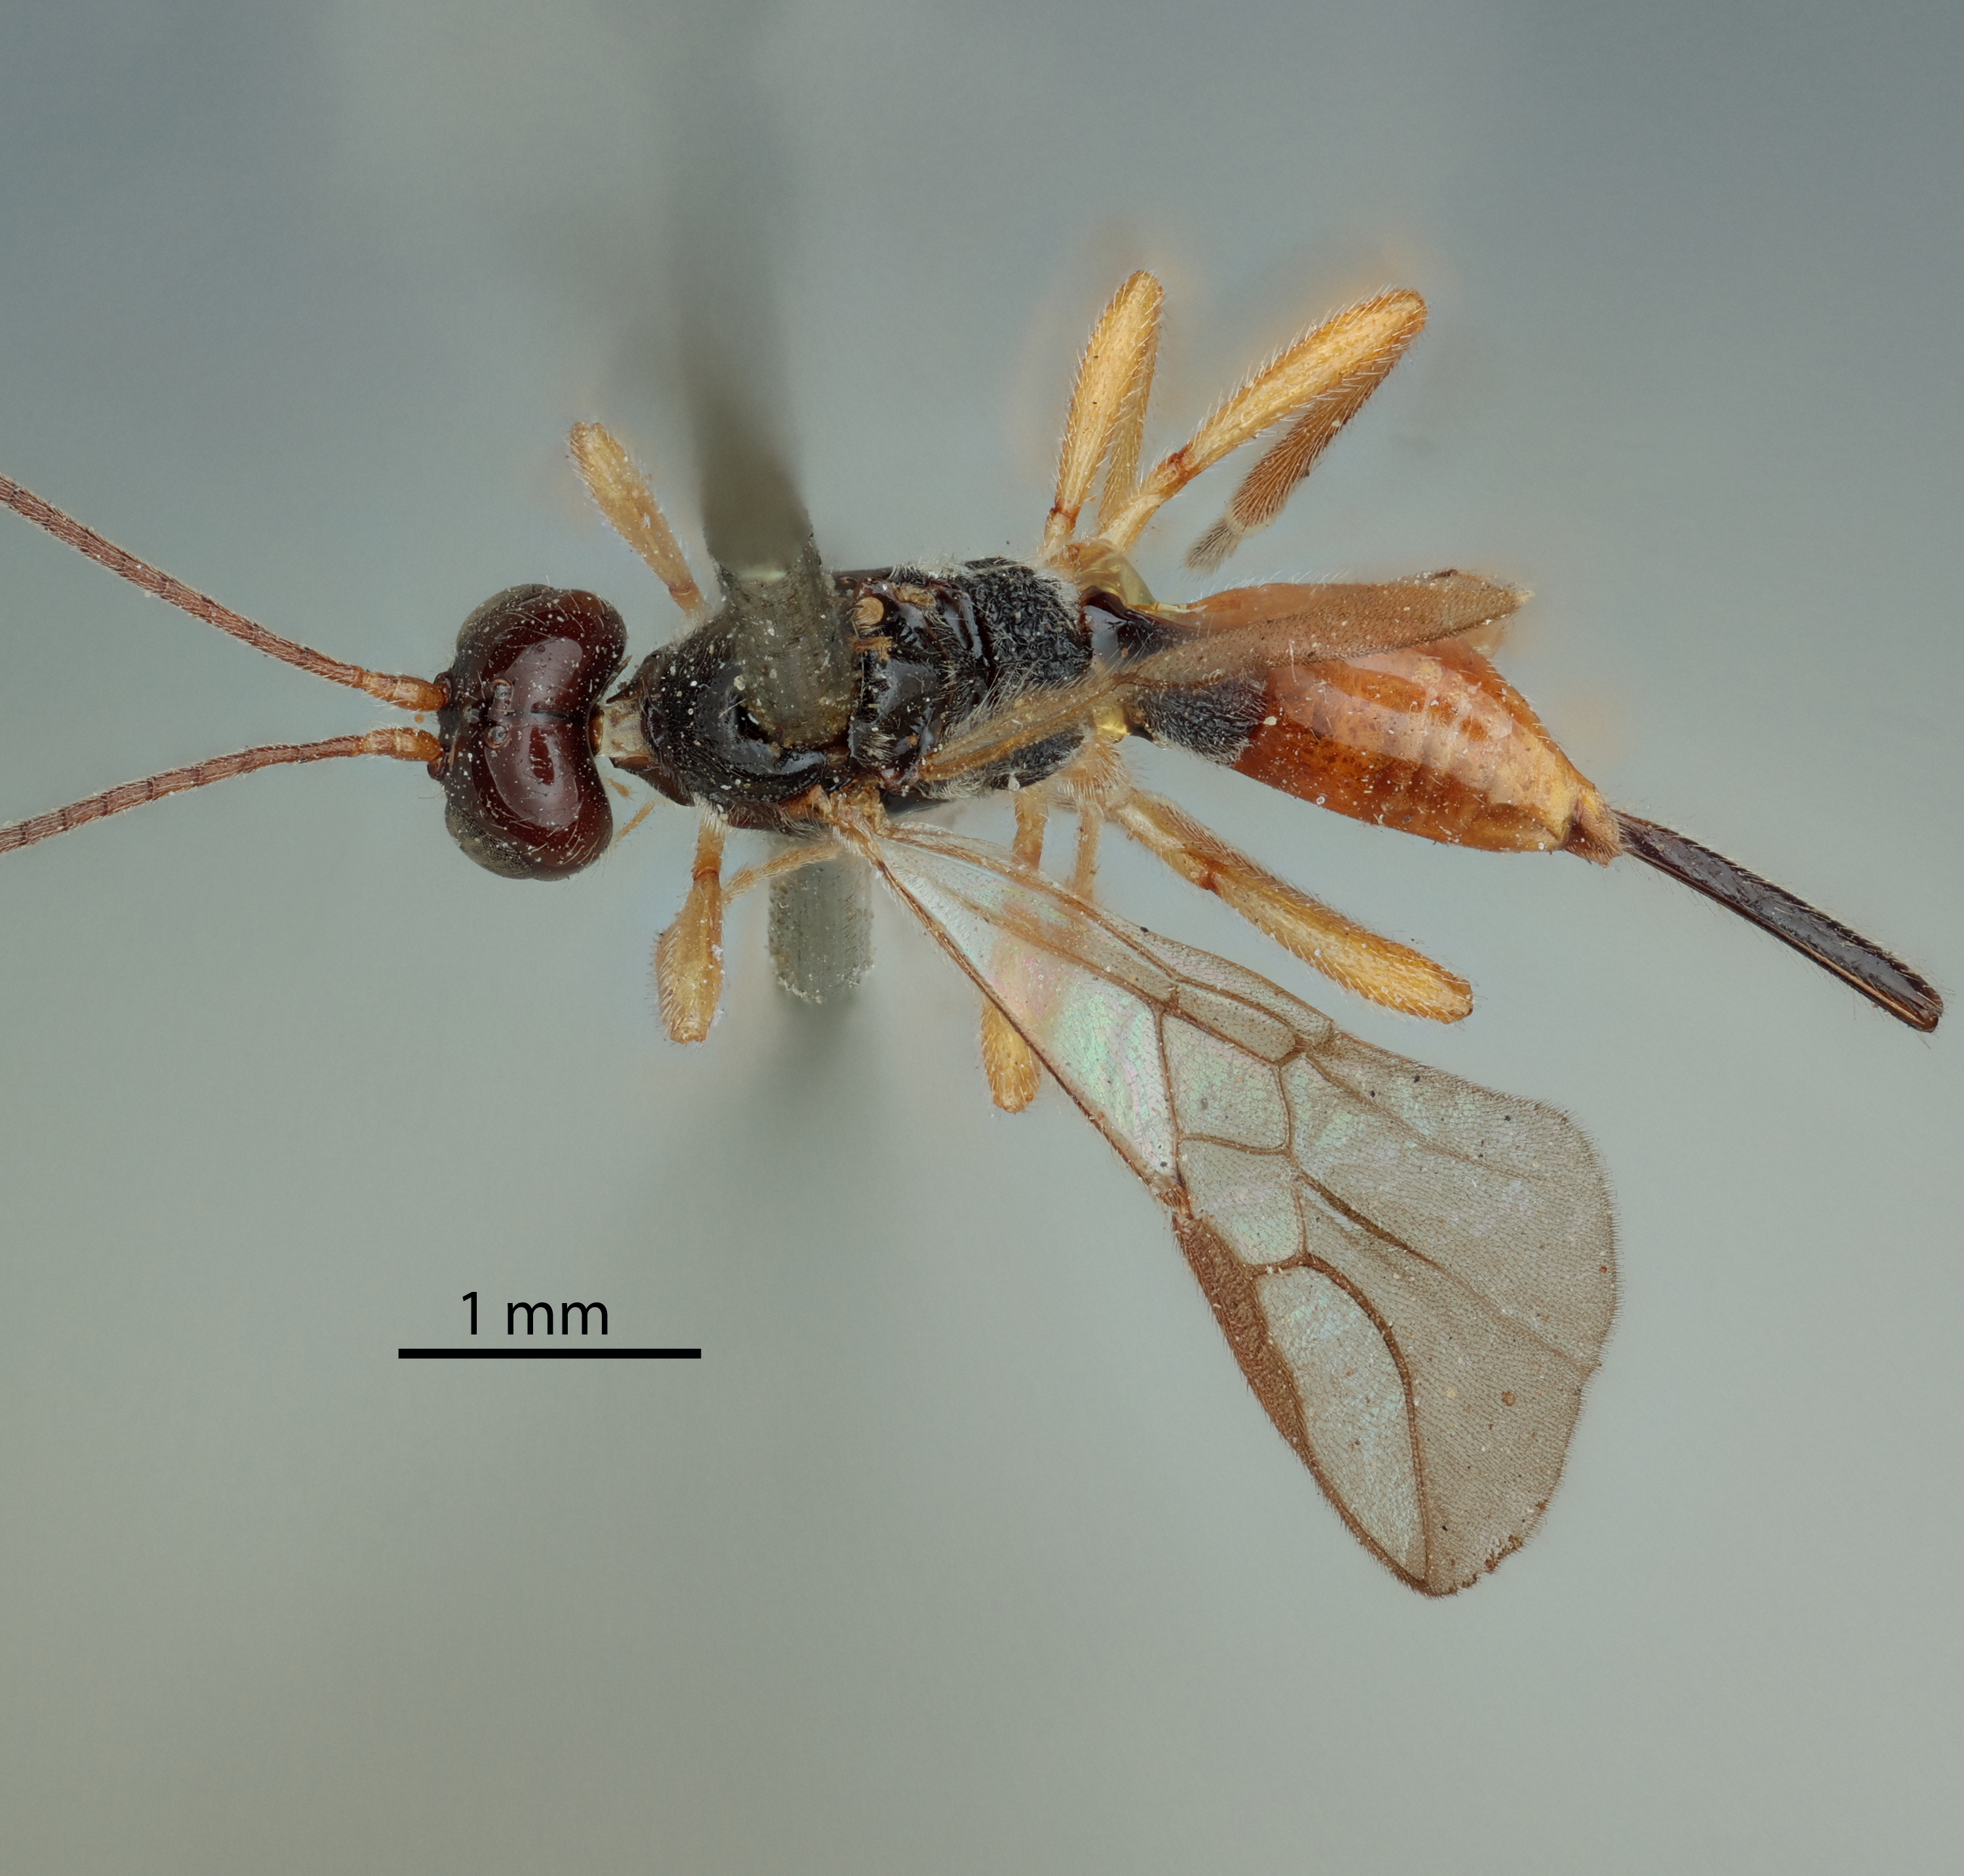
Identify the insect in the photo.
Dacnusa laeviceps
